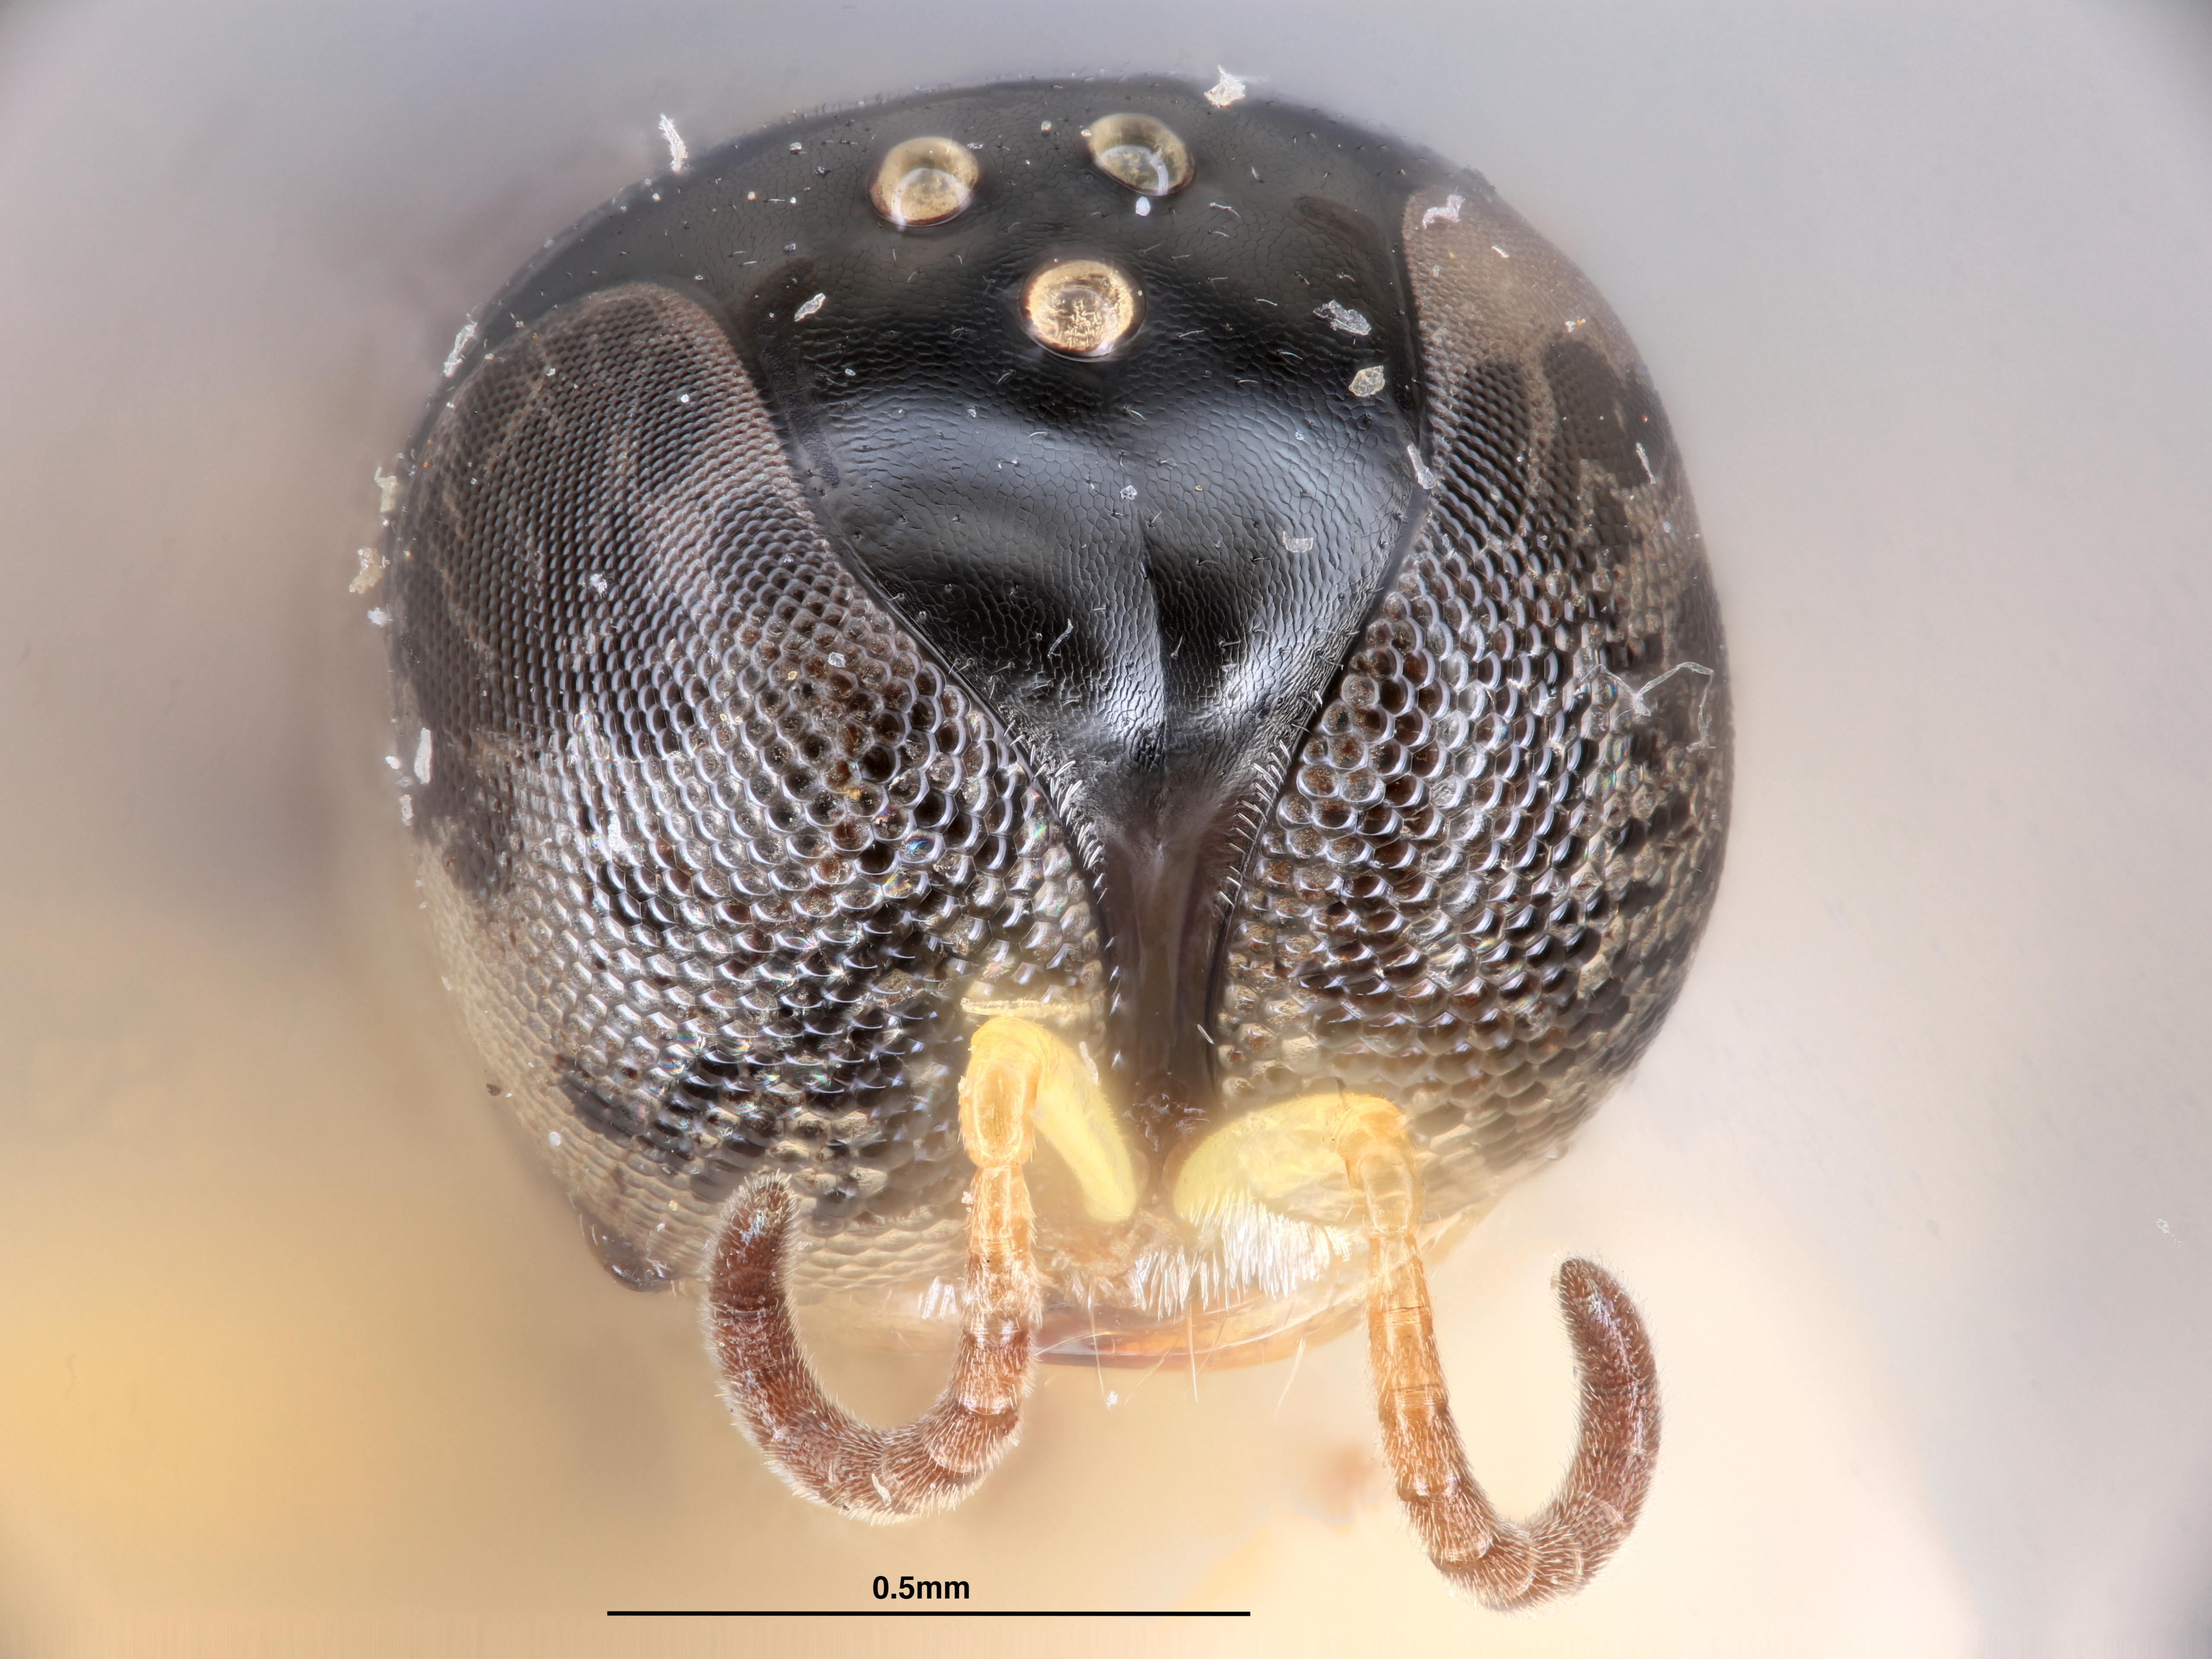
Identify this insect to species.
Crossocerus weeratungei
